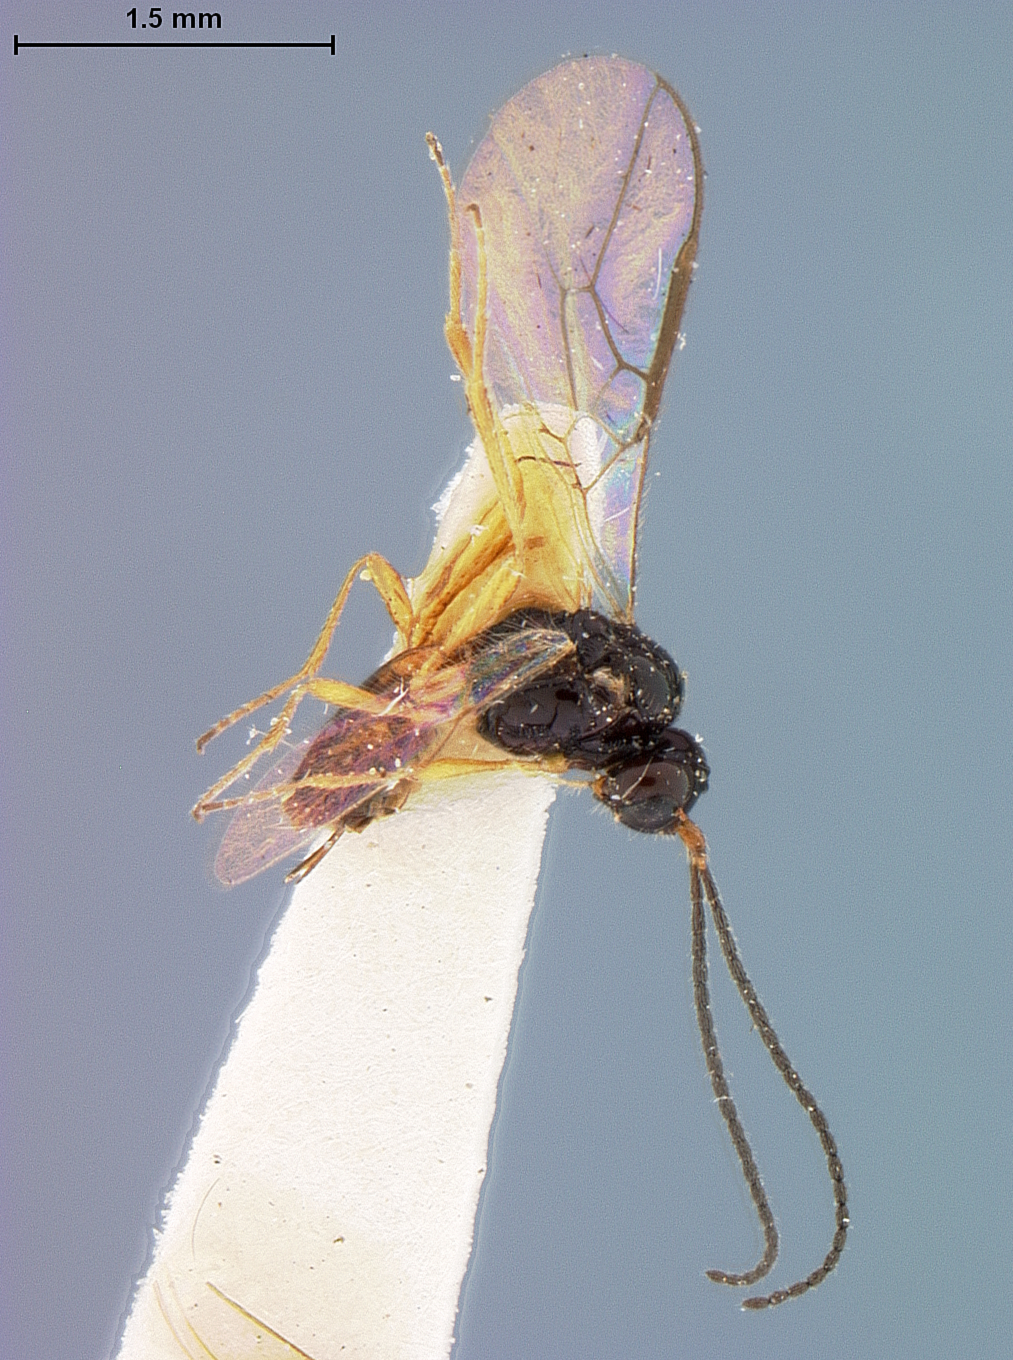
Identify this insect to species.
Orthostigma sculleni
